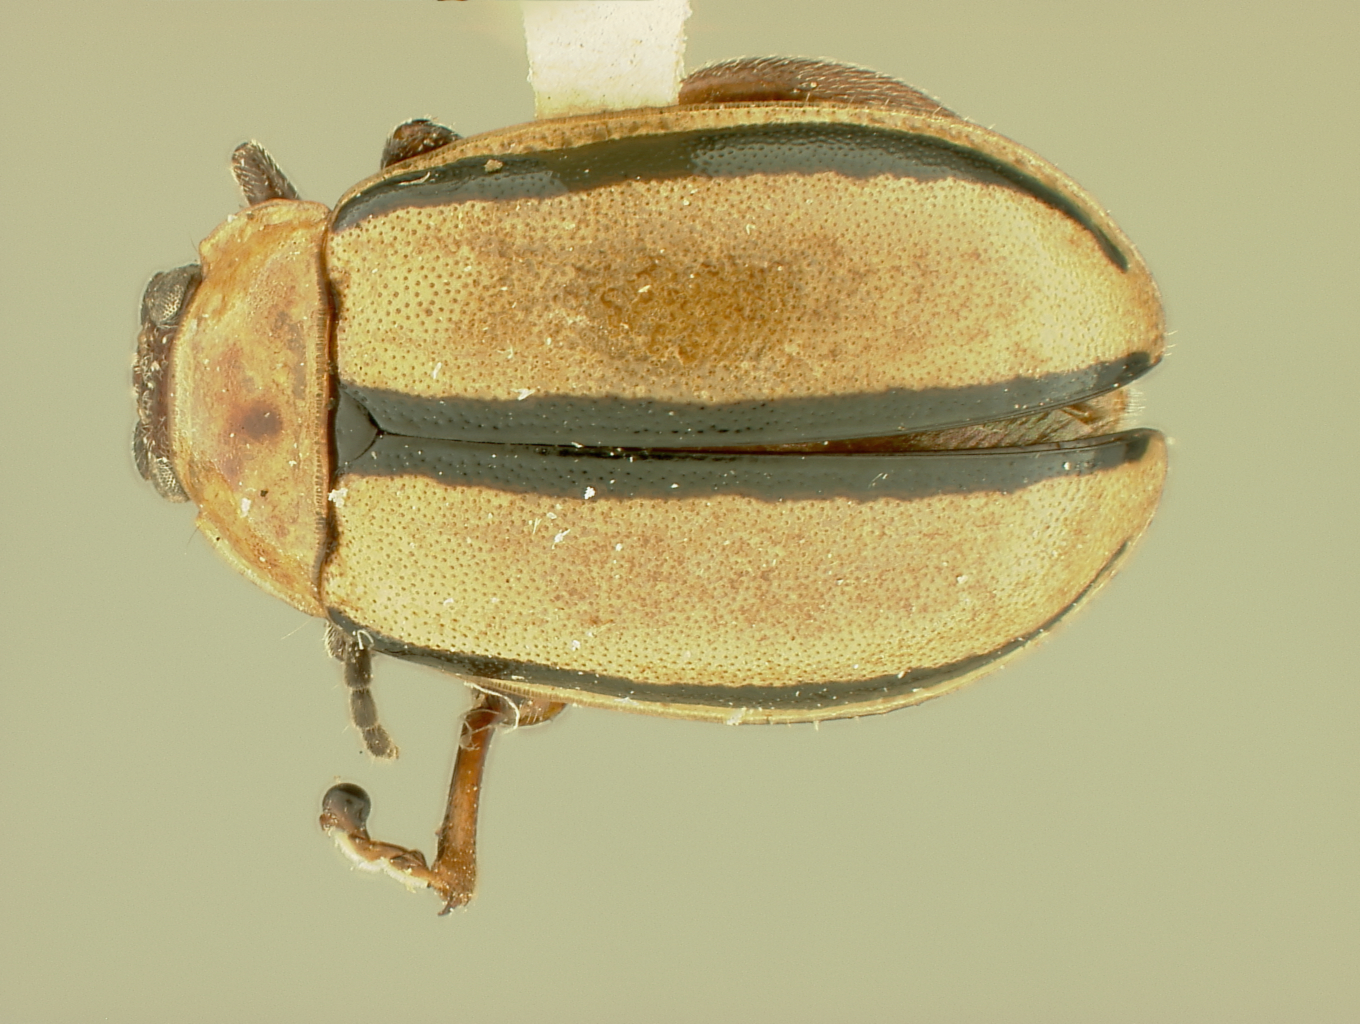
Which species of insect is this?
Oedionychis petaurista (also Oedionychus petaurista)
